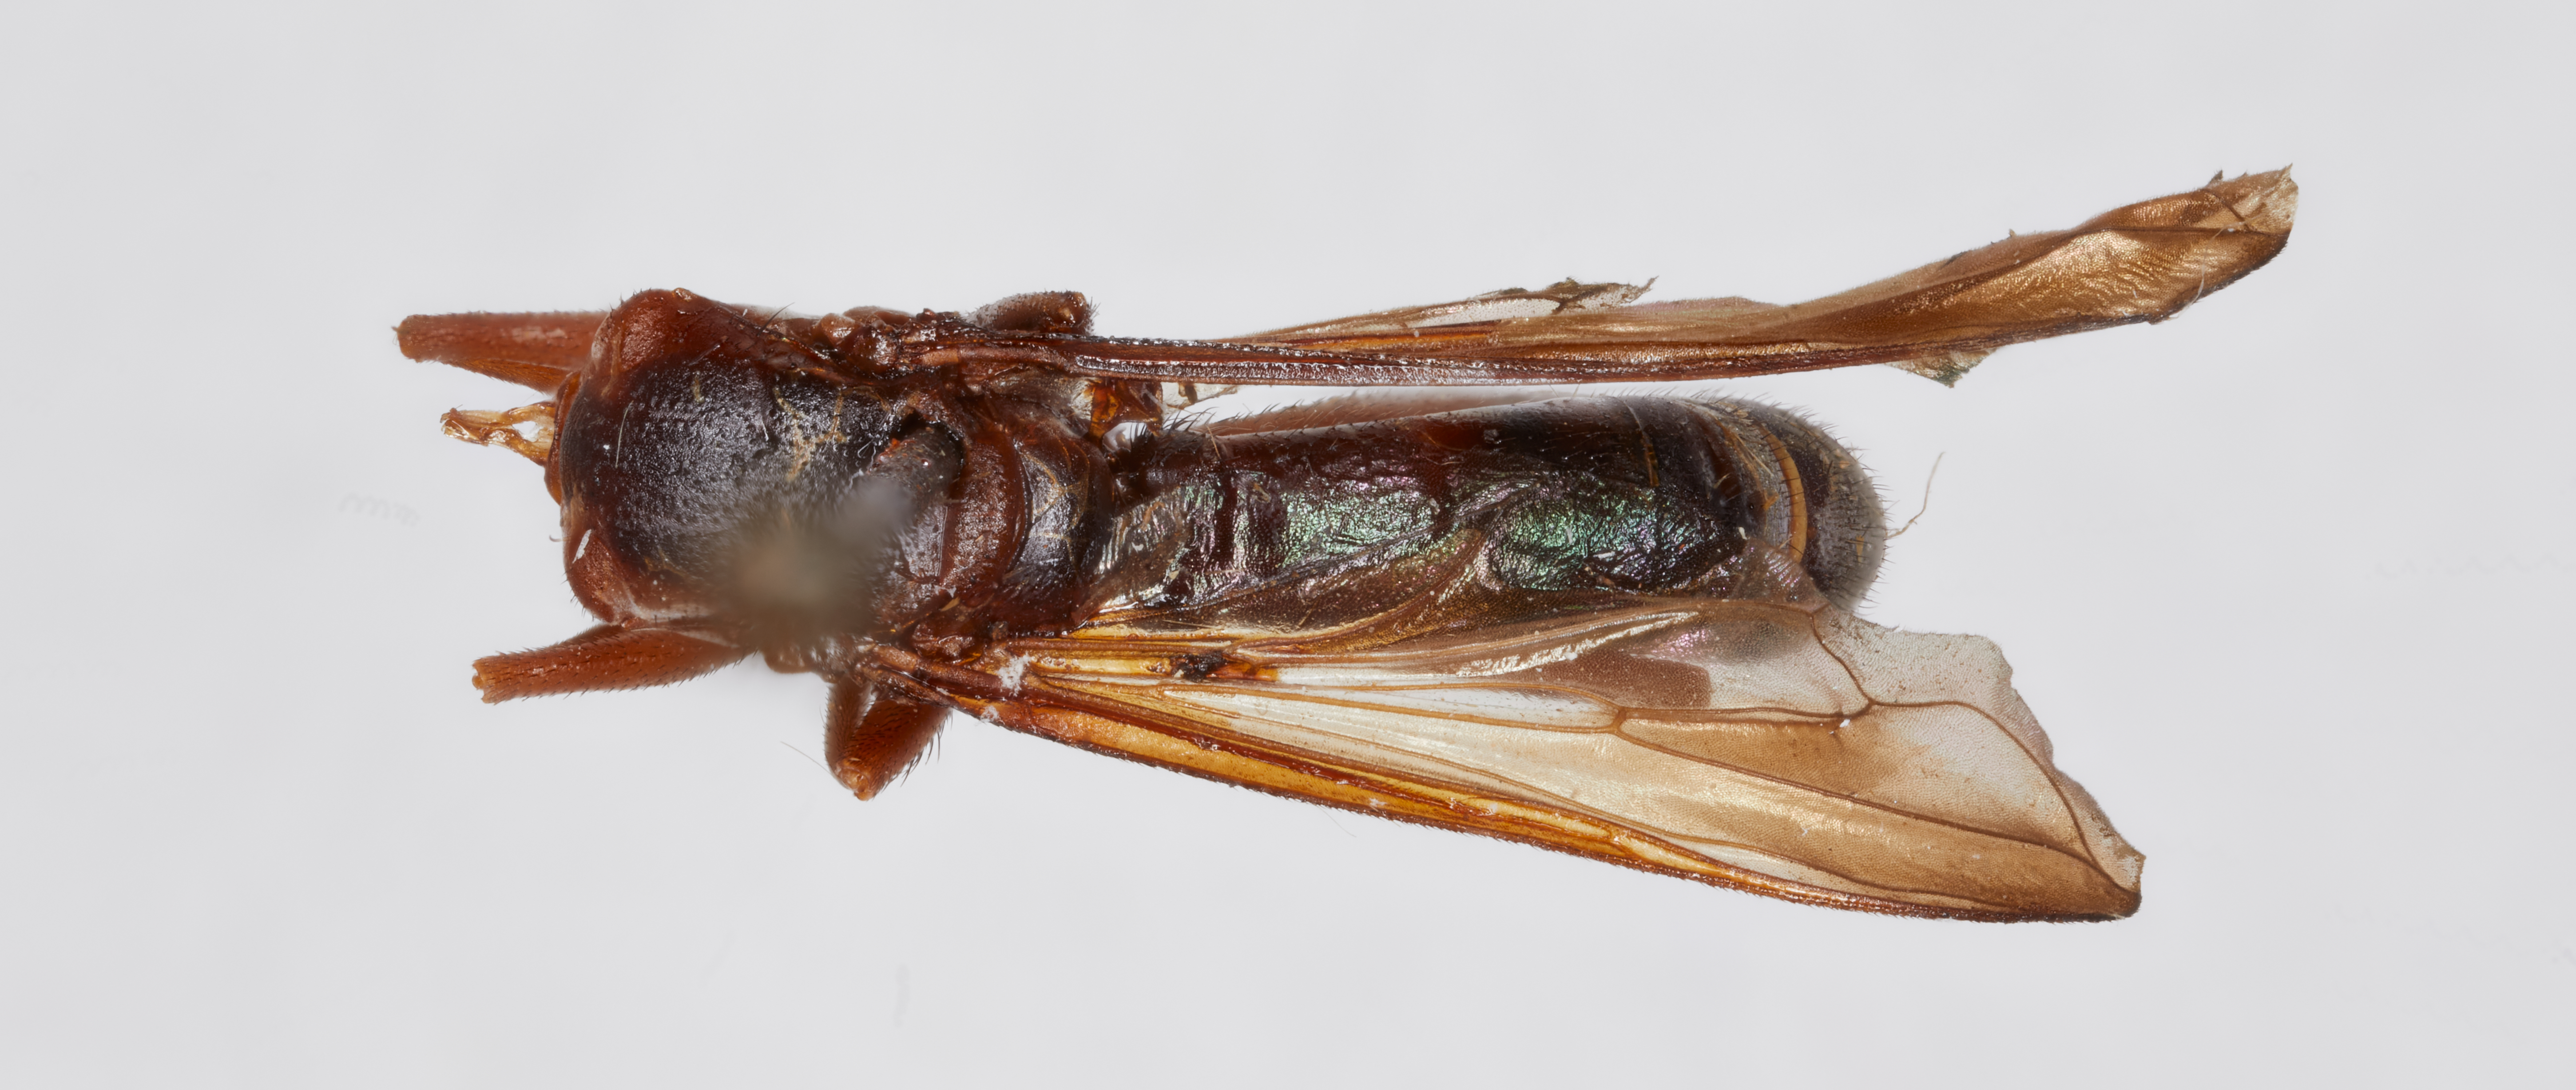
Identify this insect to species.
Conops rondanii
